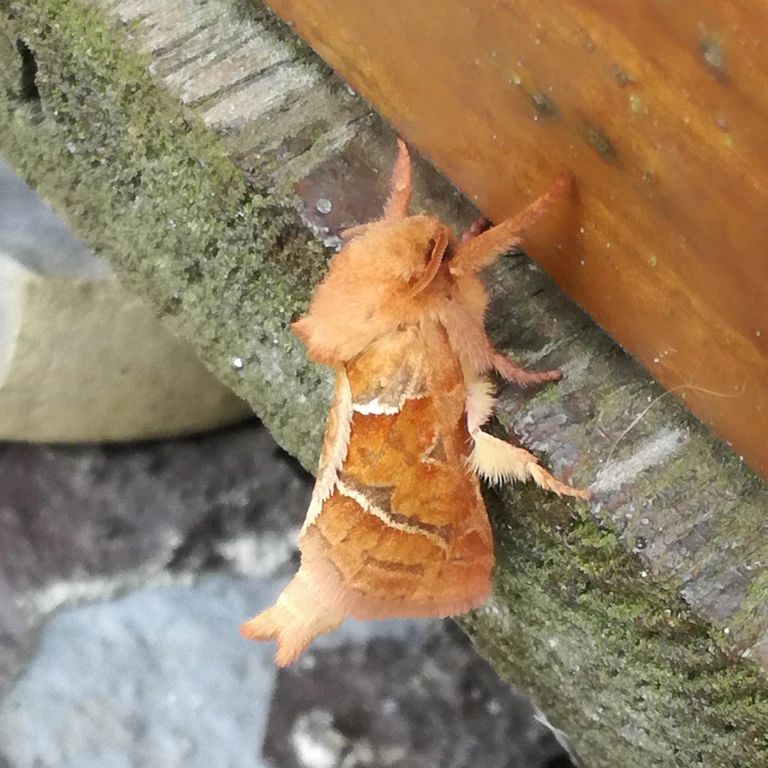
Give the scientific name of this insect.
Triodia sylvina
